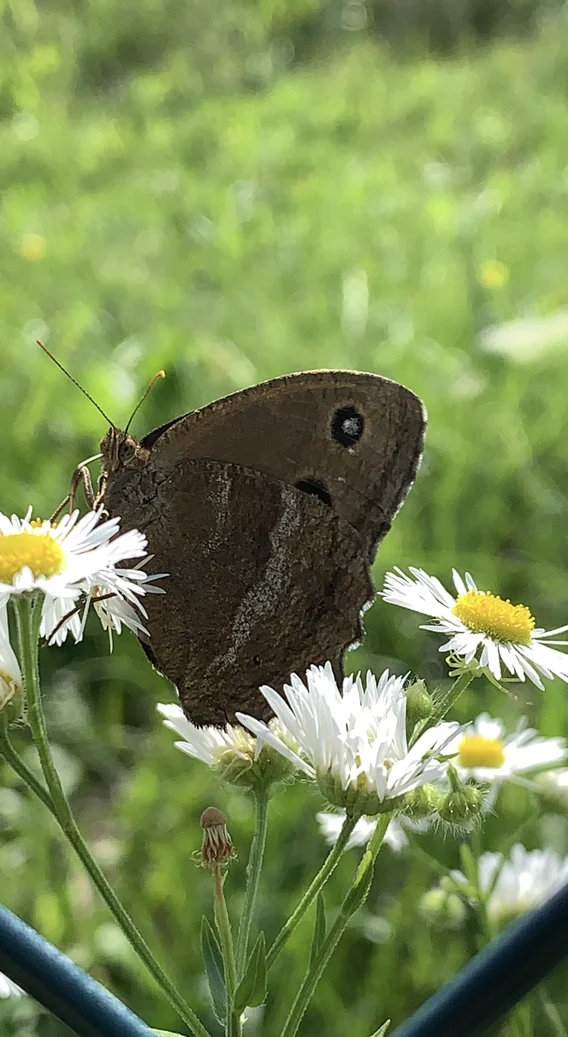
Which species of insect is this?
Minois dryas
